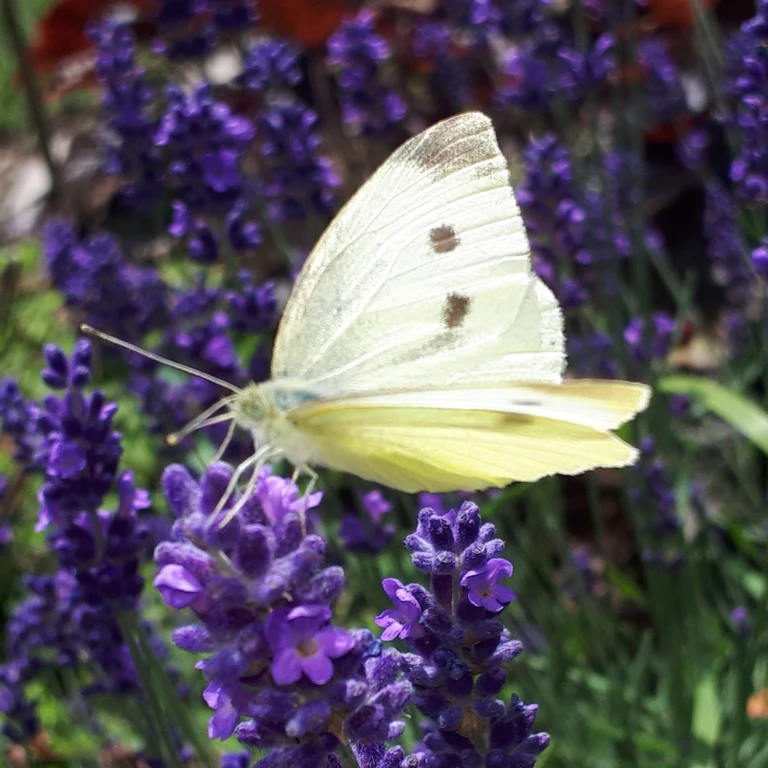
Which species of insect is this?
Pieris rapae
